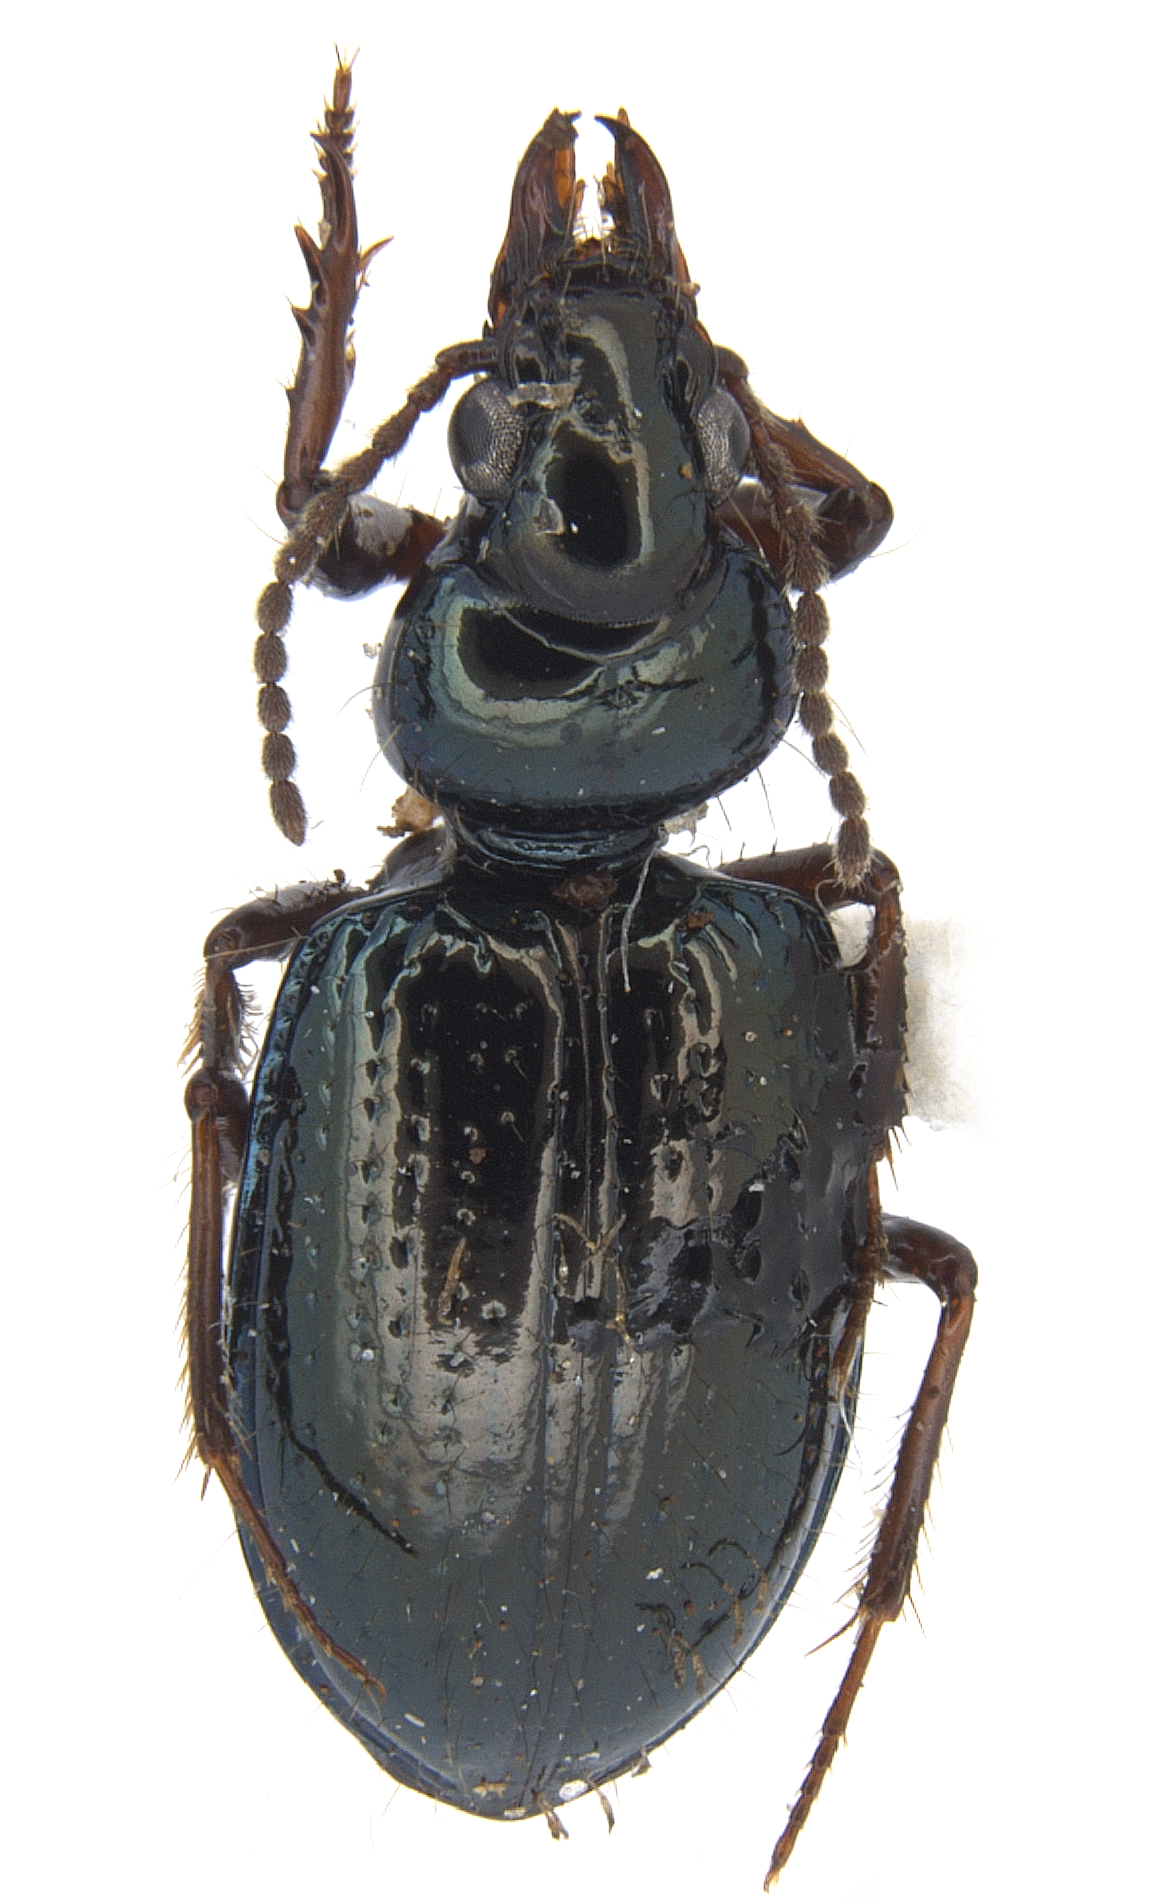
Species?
Ardistomis viridis
